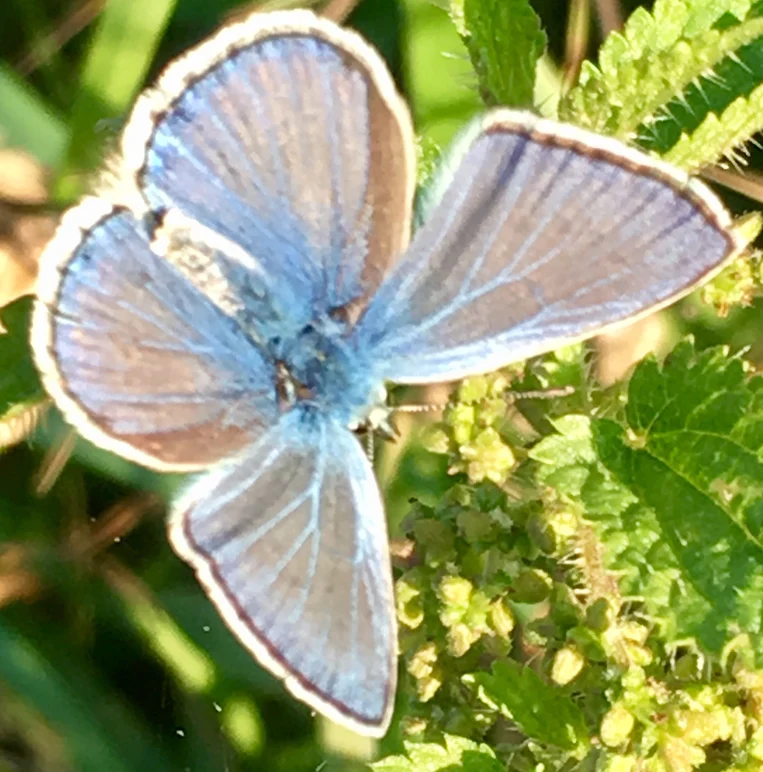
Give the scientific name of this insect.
Polyommatus icarus
